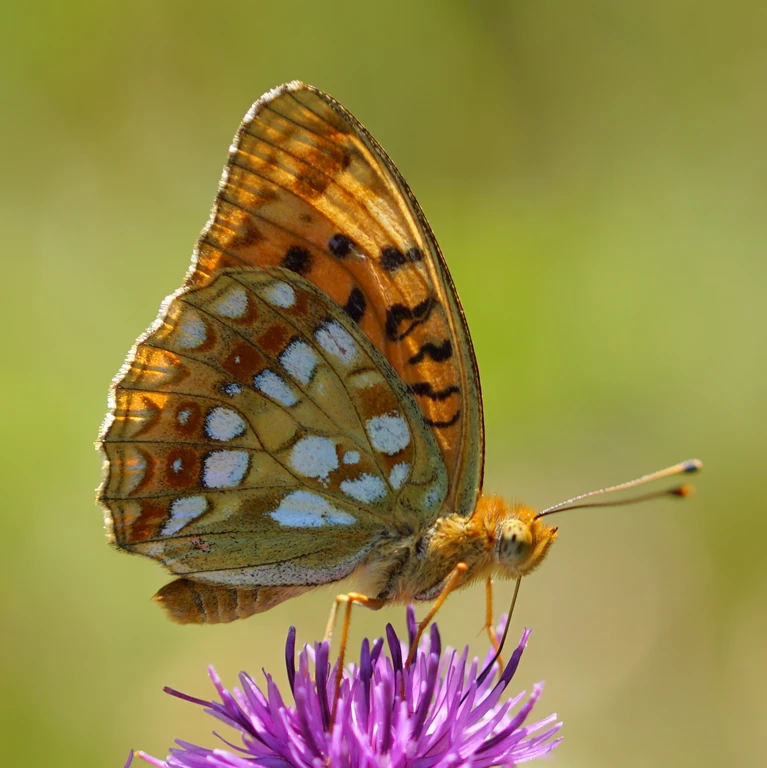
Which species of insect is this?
Fabriciana adippe
